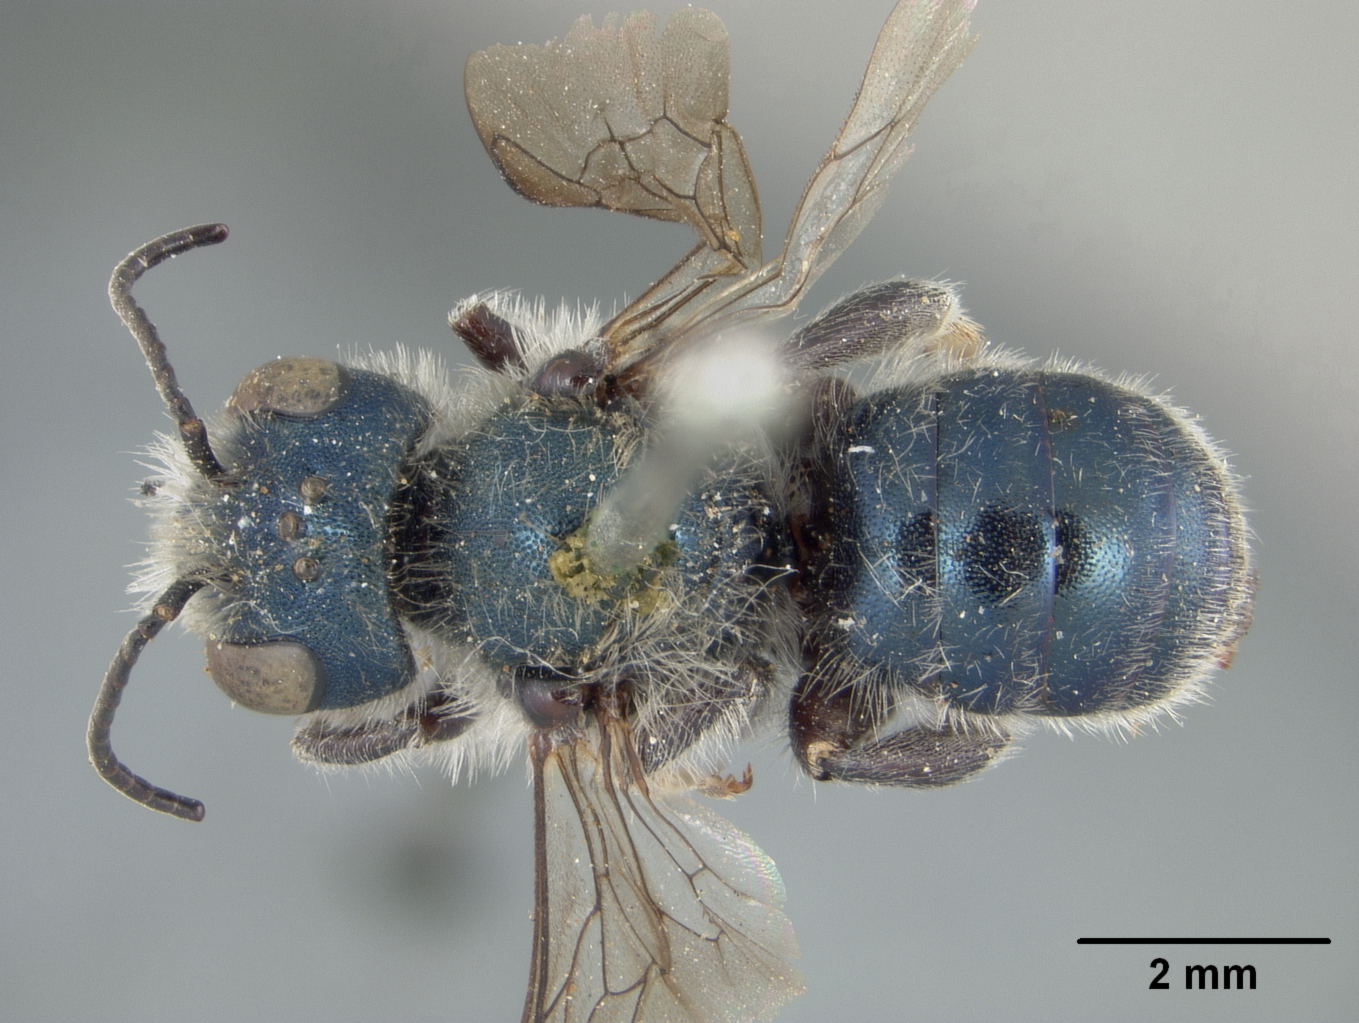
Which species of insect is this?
Osmia davidsoniella
